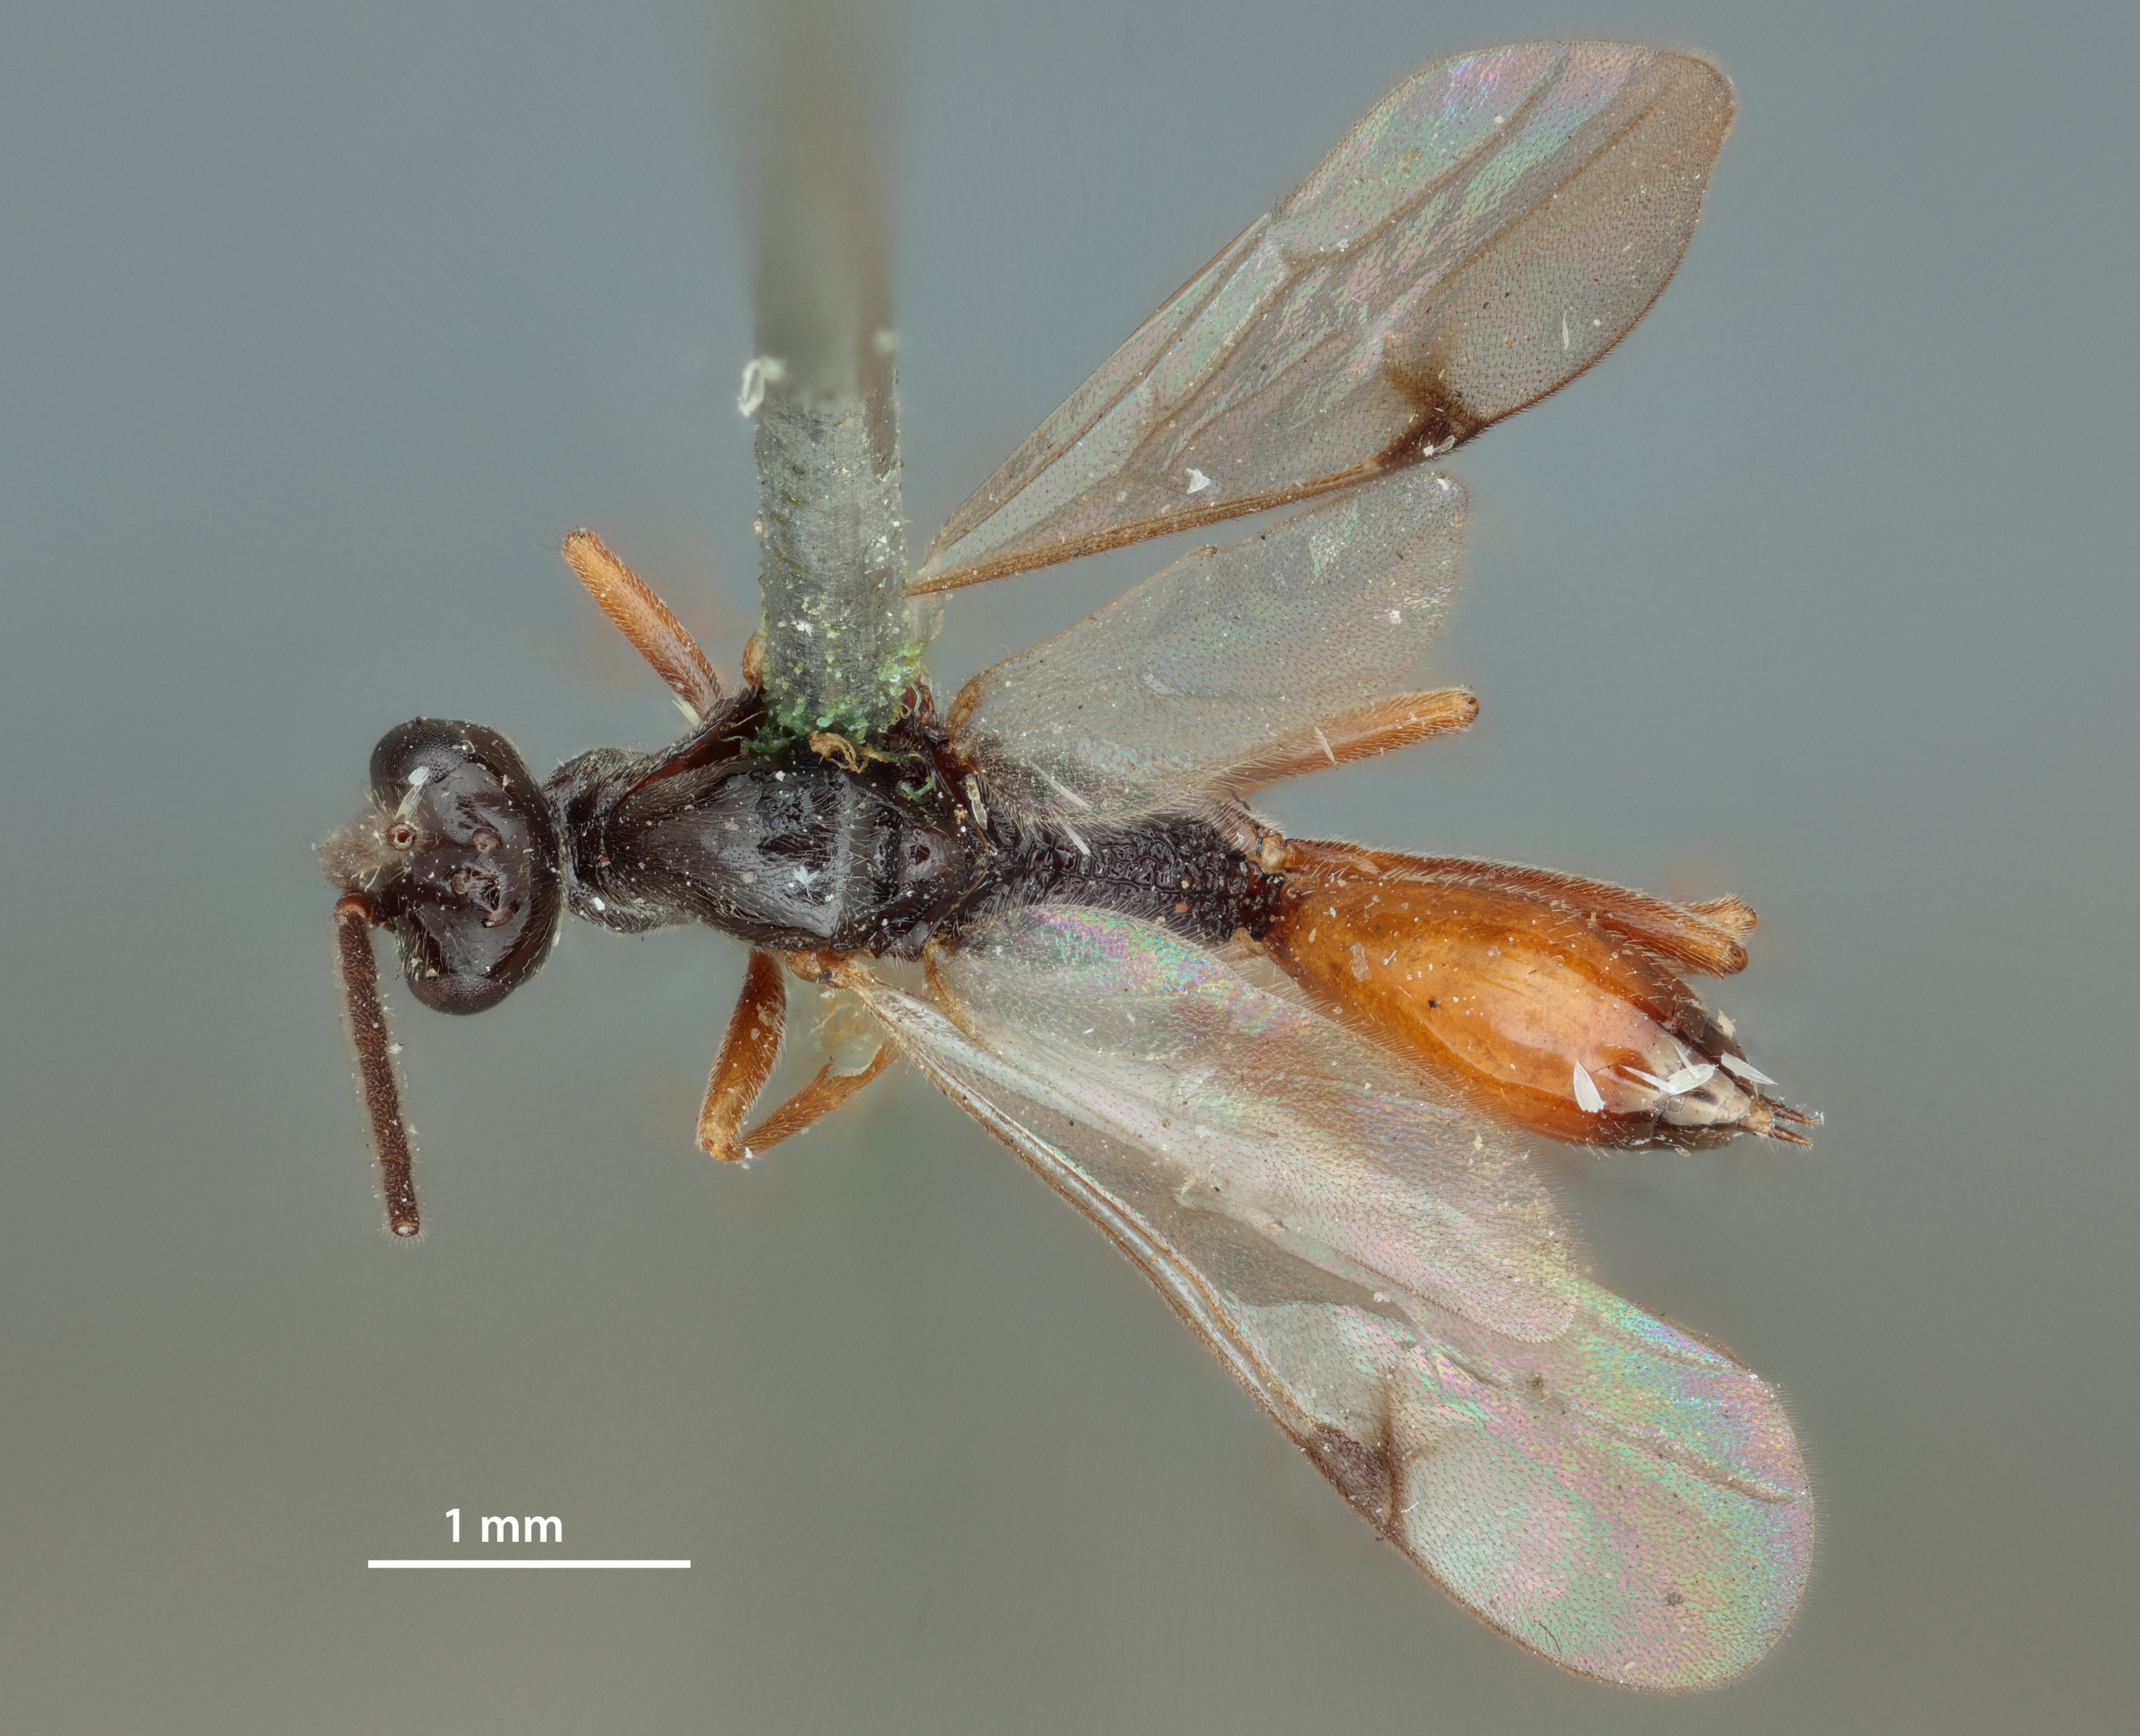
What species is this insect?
Proctotrypes linelli
